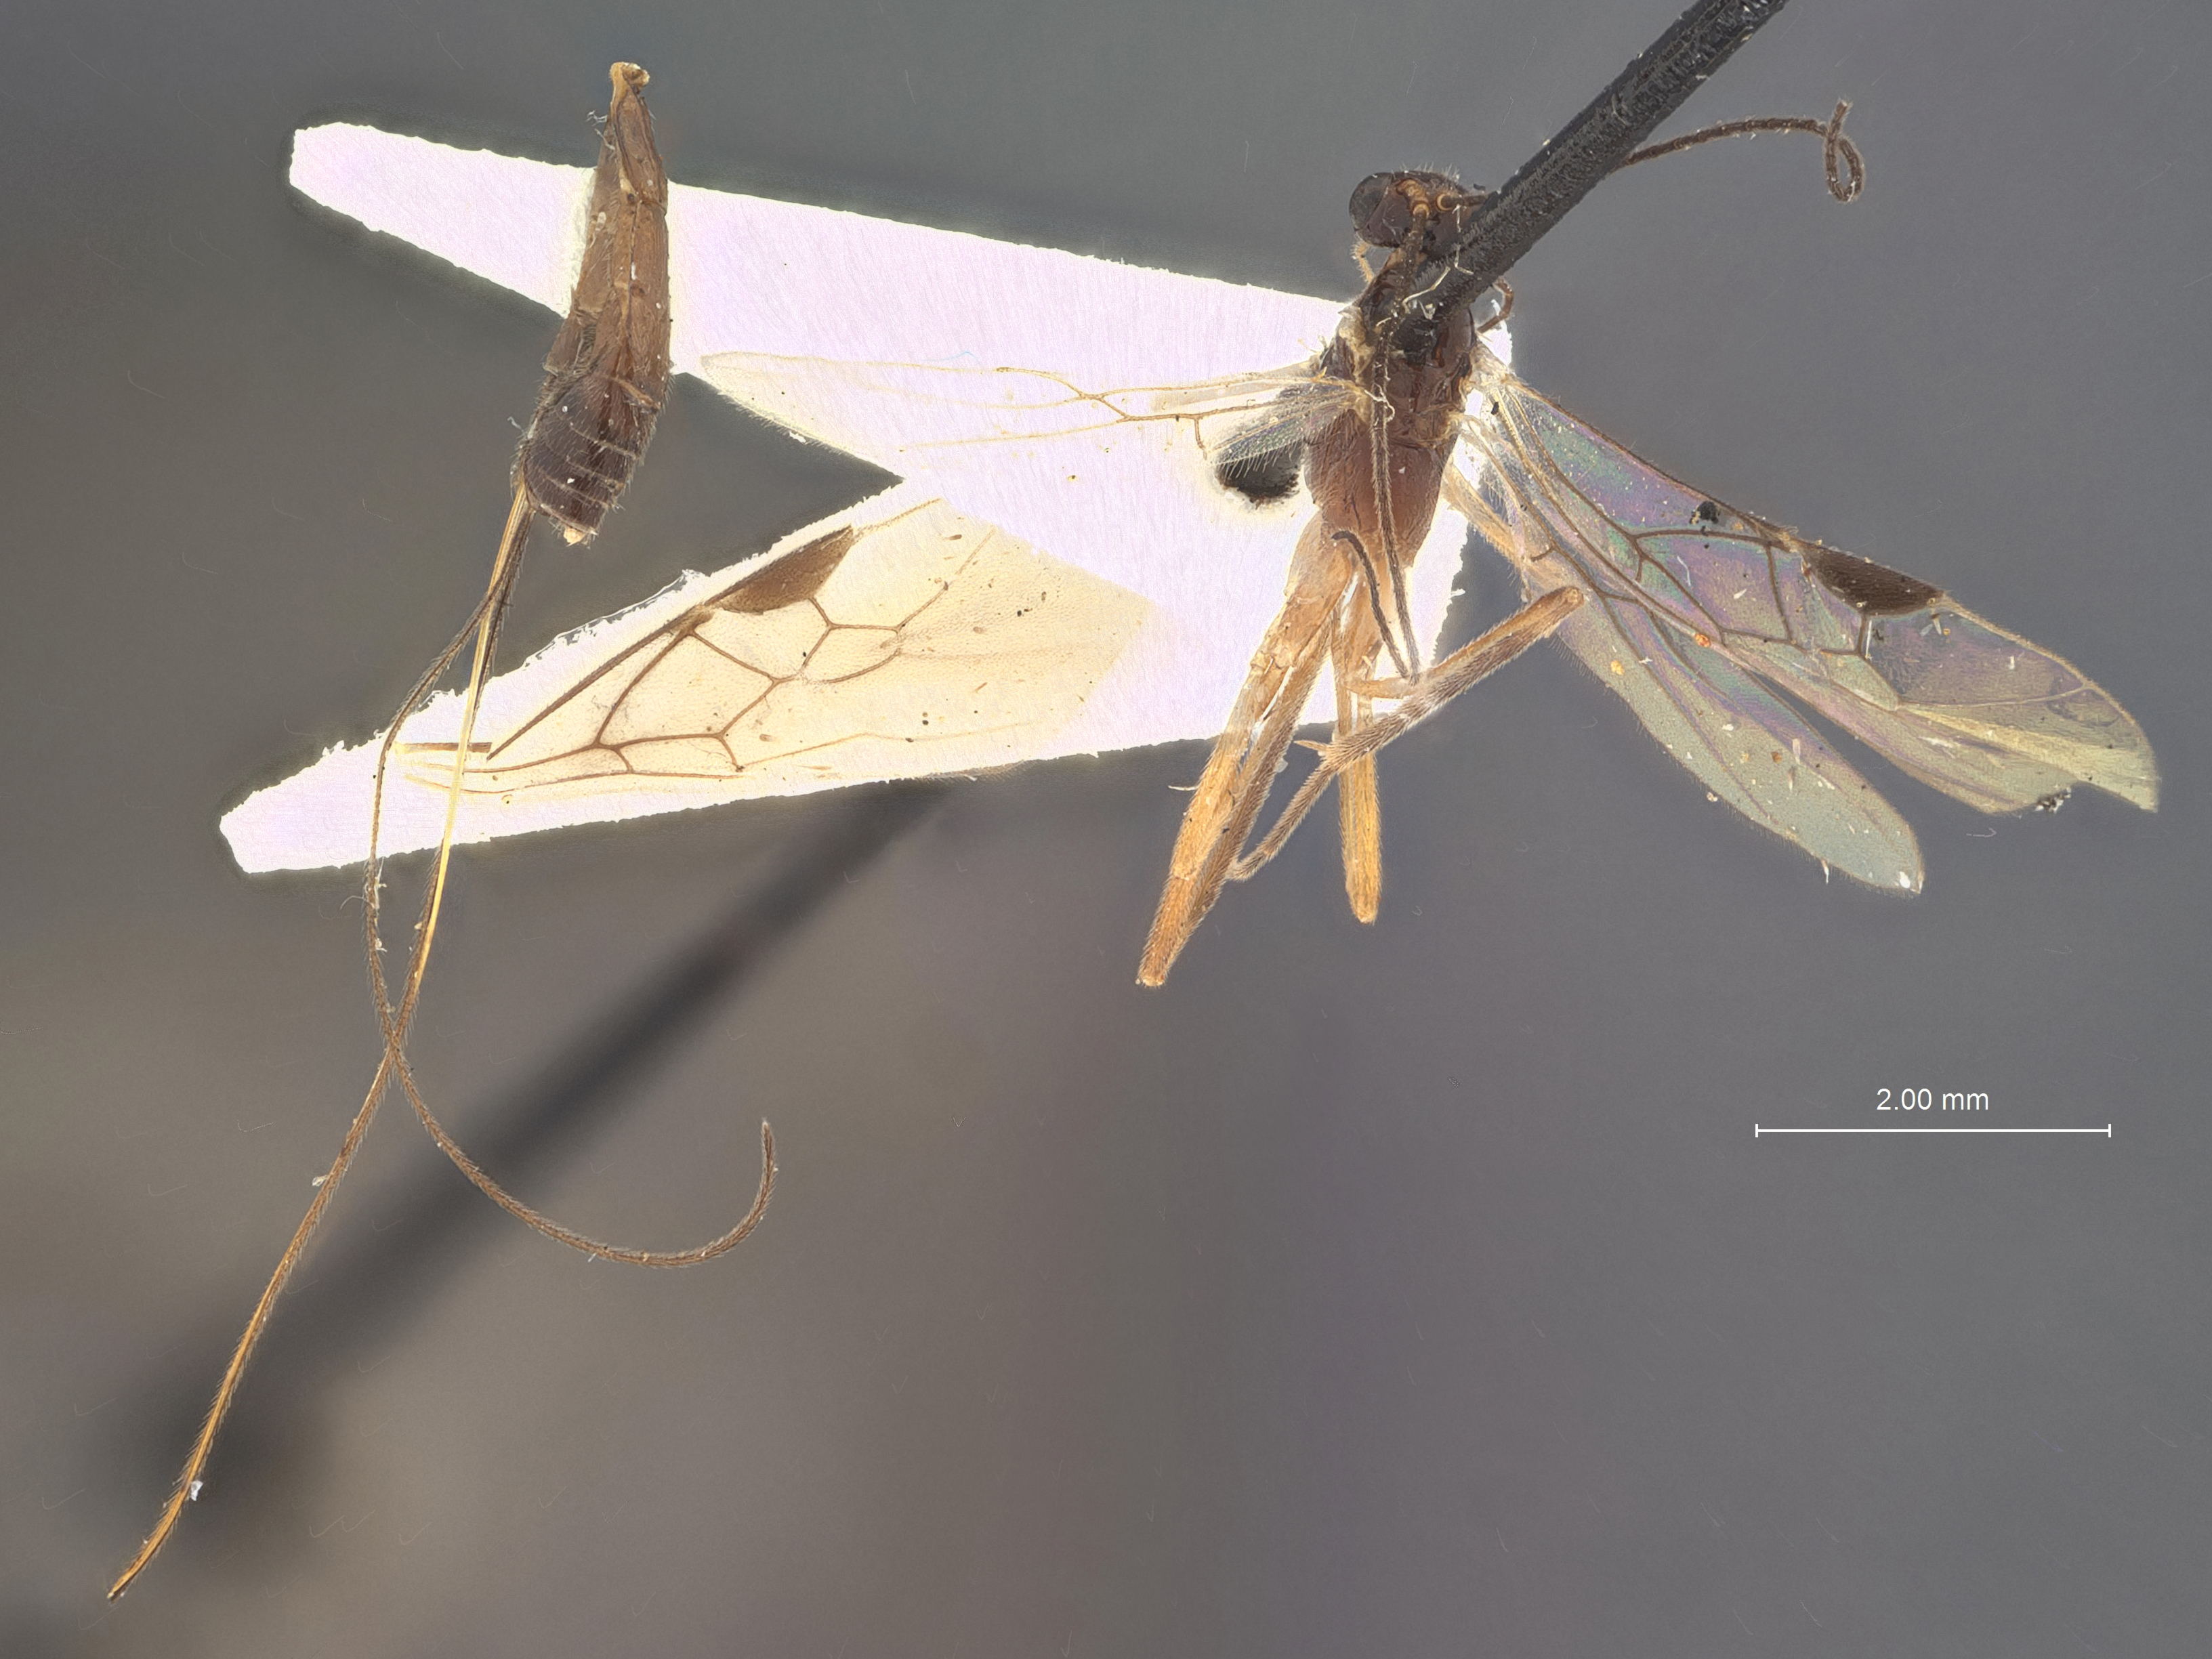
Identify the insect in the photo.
Macrocentrus peroneae
